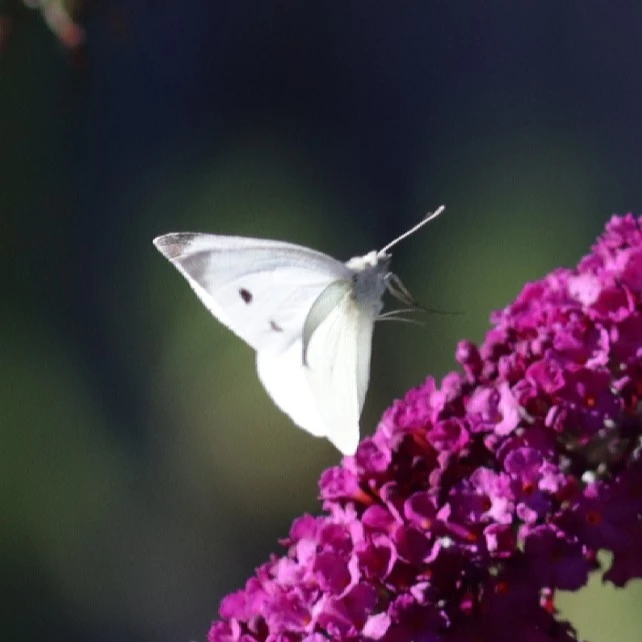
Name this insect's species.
Pieris rapae
